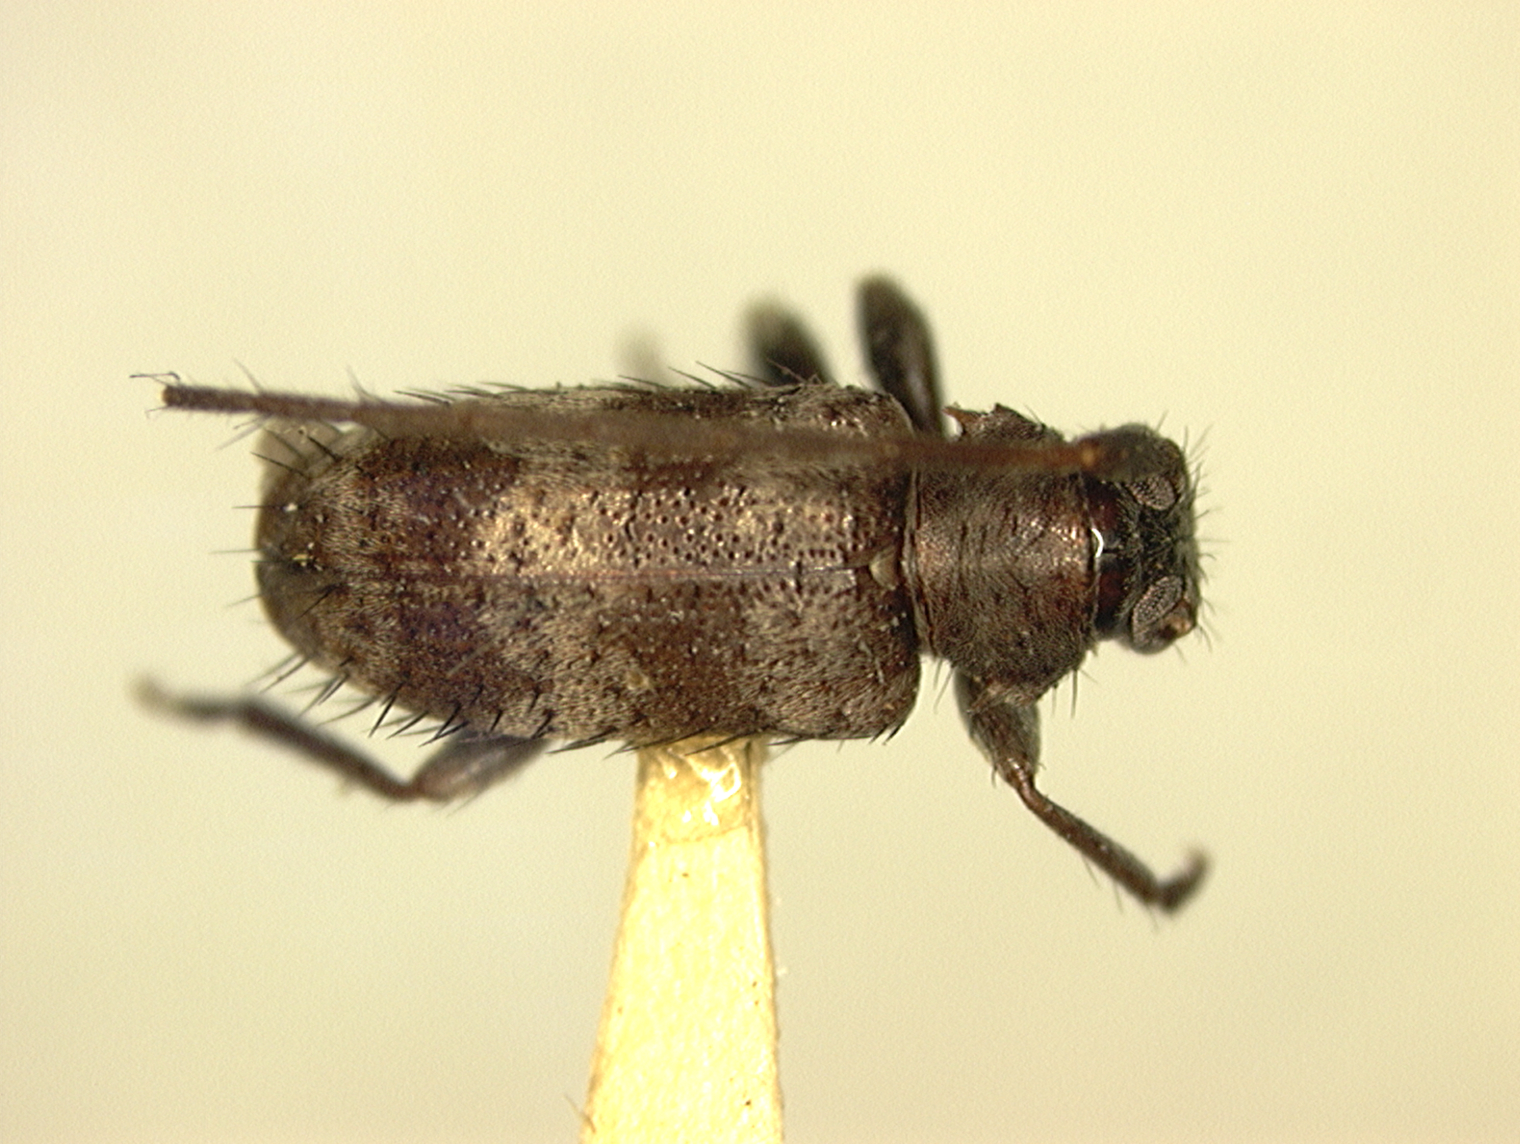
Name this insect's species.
Exocentrus subbidentatus
